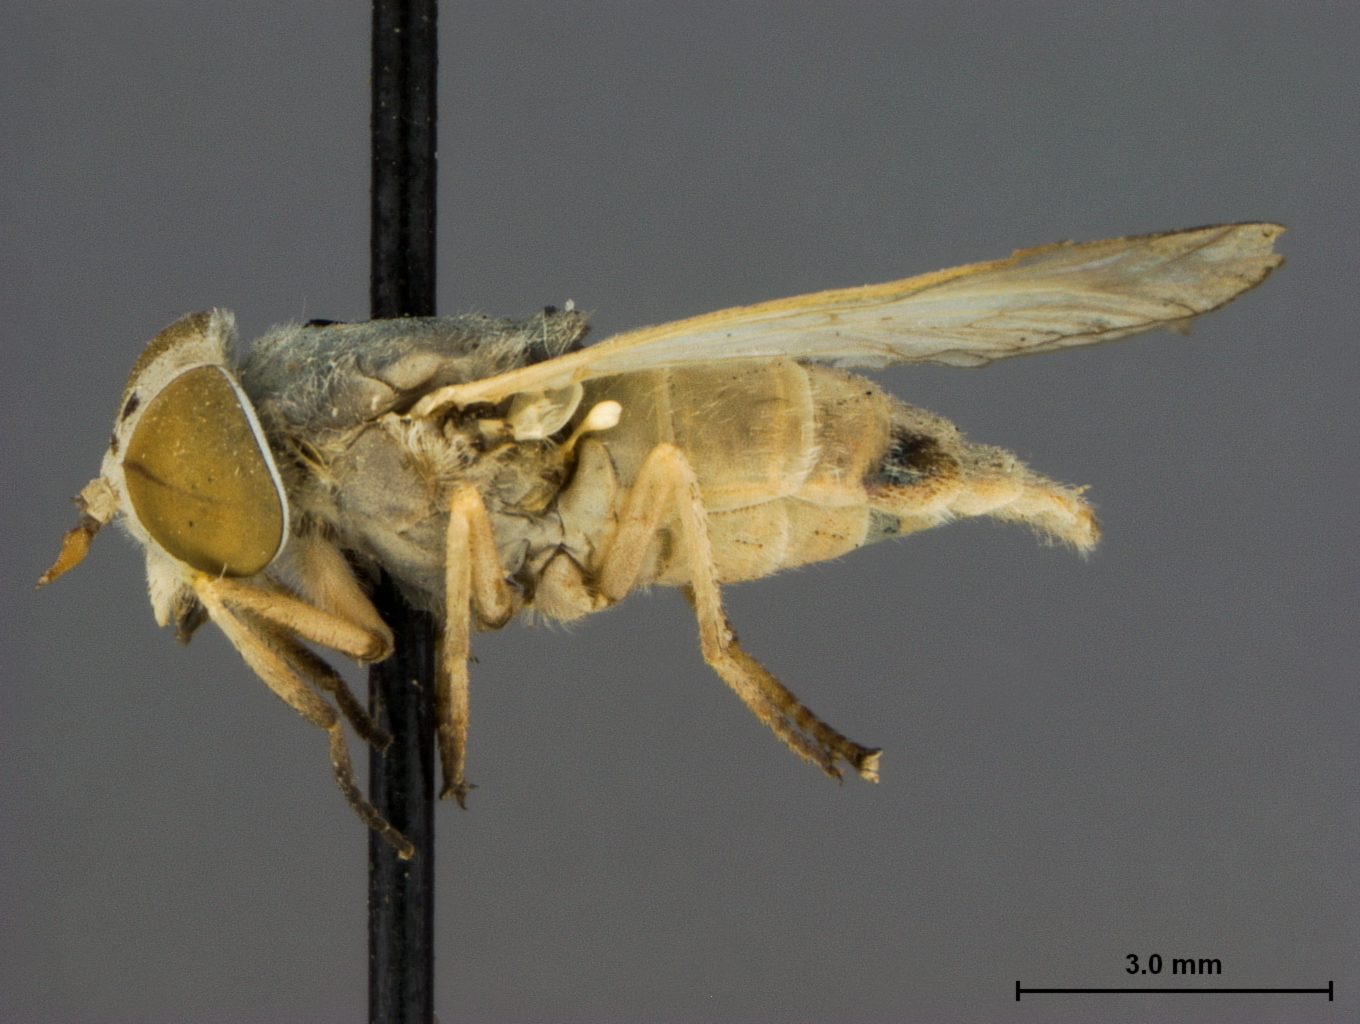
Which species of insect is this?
Tabanus utahensis (also Atylotus incisuralis)
